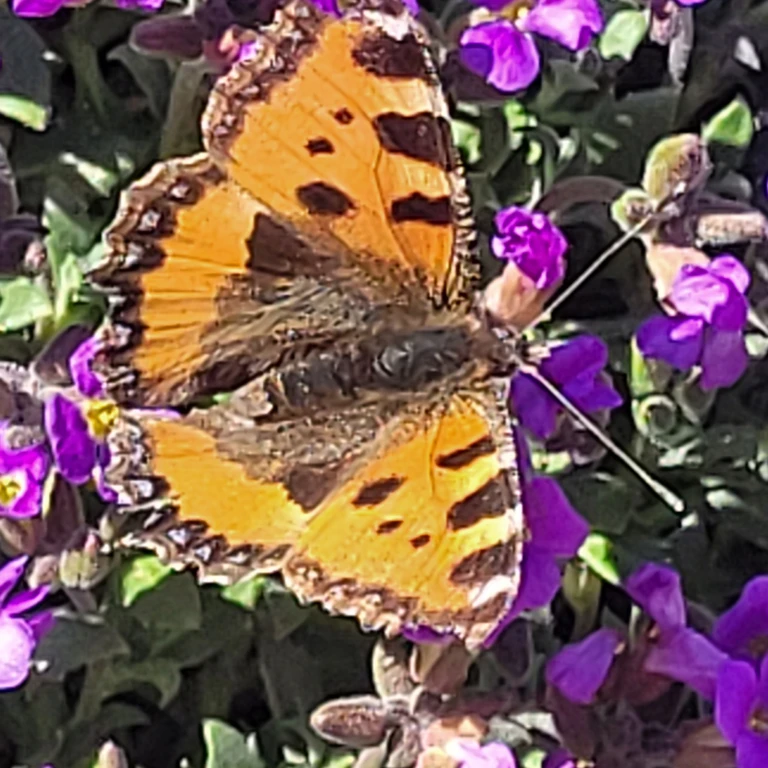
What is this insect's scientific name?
Aglais urticae
